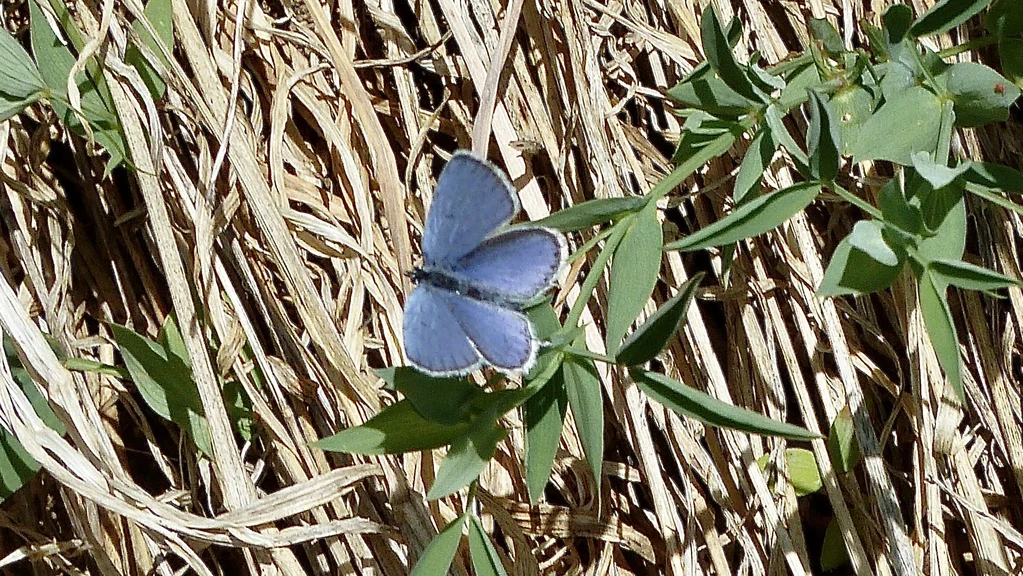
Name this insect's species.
Cupido argiades (also Elkalyce argiades)
